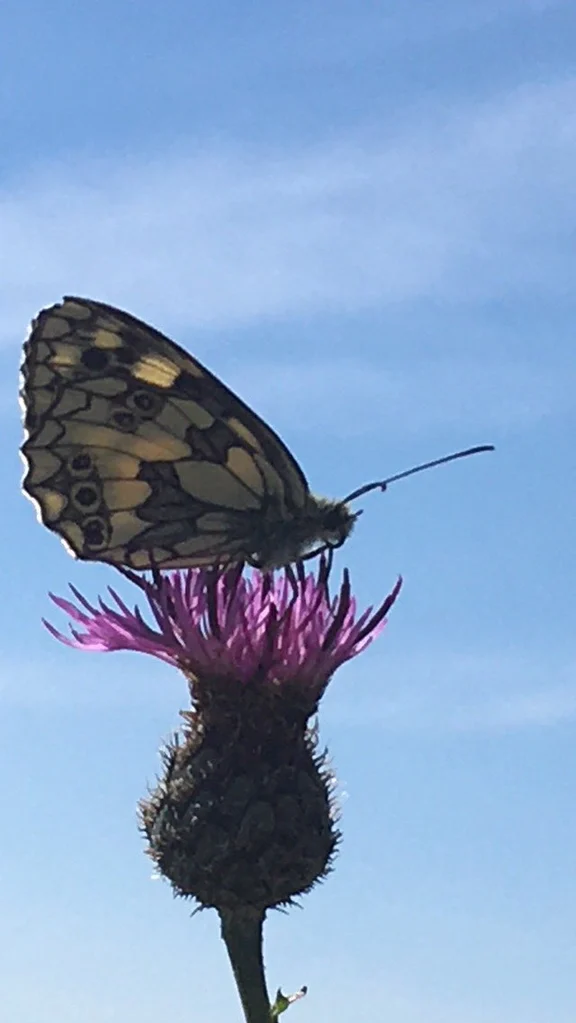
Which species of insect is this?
Melanargia galathea
